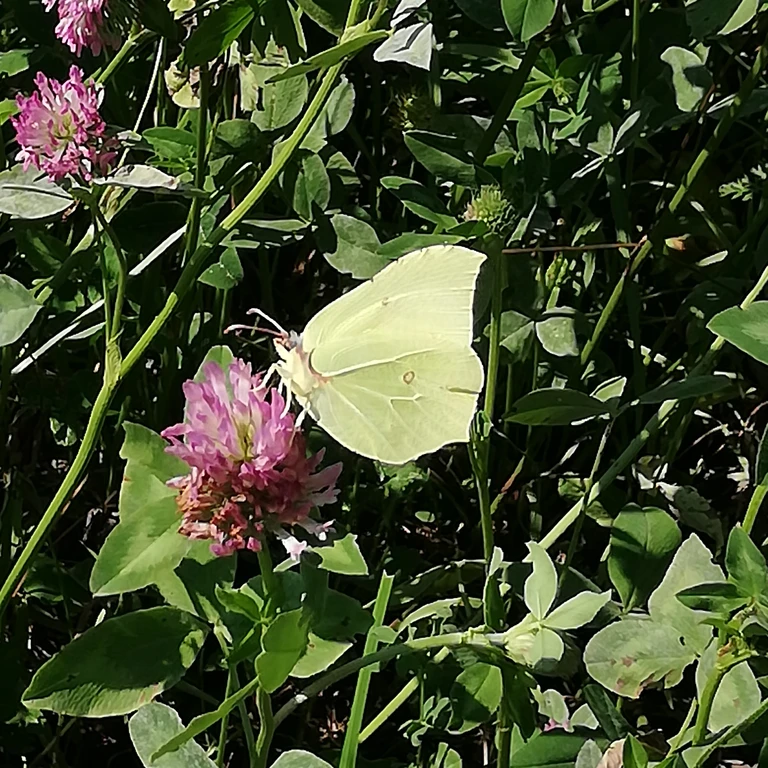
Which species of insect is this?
Gonepteryx rhamni
